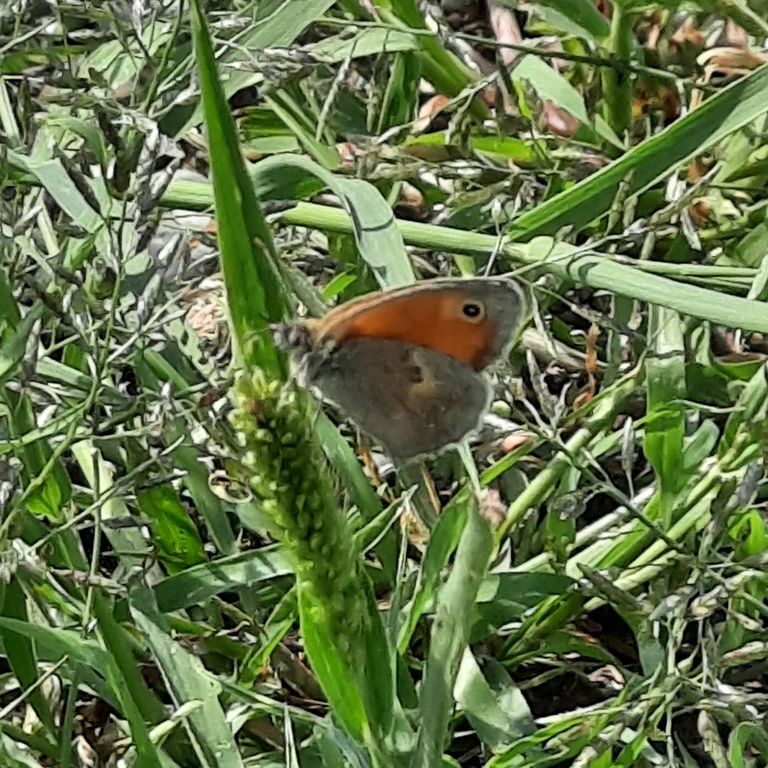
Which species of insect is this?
Coenonympha pamphilus
